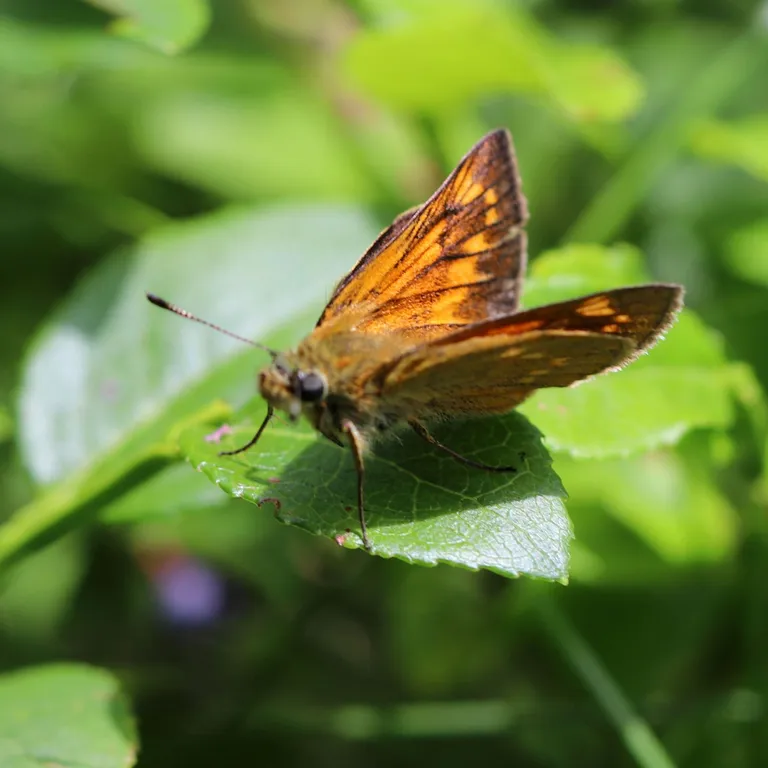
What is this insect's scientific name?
Ochlodes sylvanus (also Ochlodes venata)
